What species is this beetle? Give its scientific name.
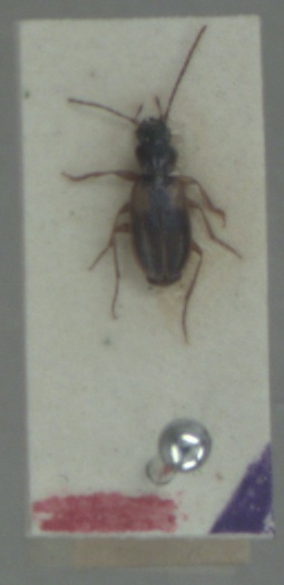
Badister sodalis
